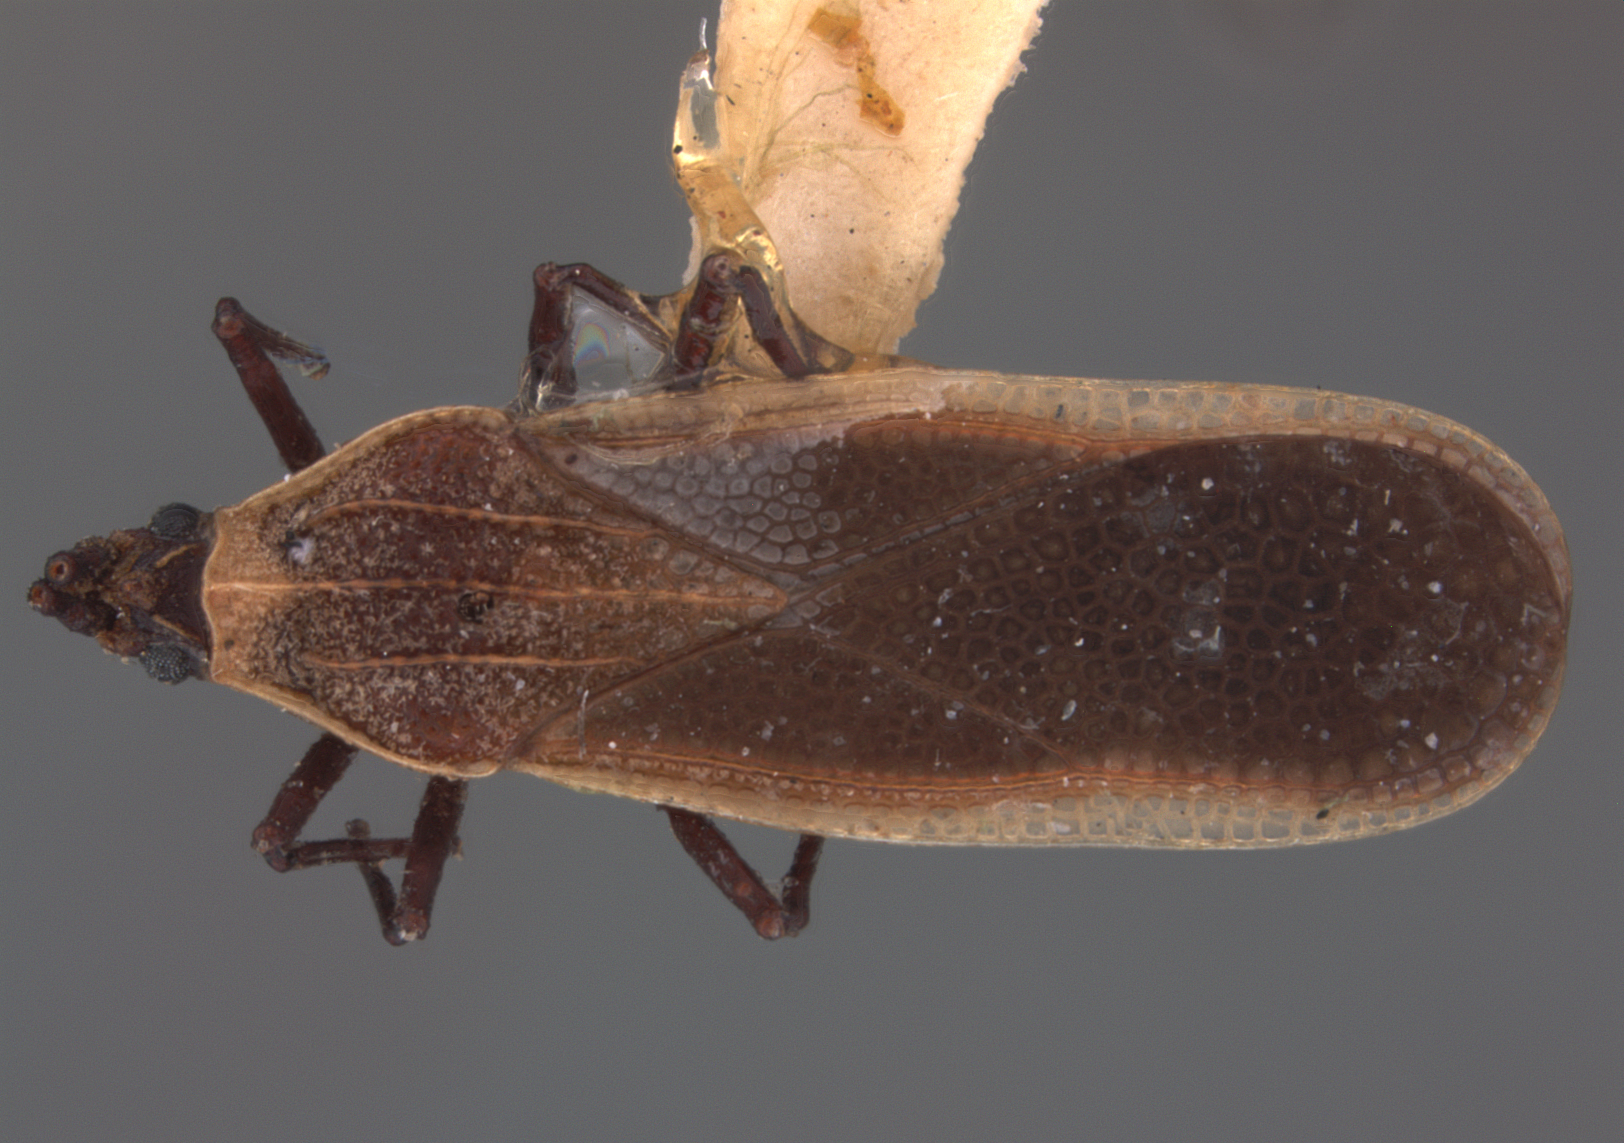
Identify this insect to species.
Teleonemia absimilis
